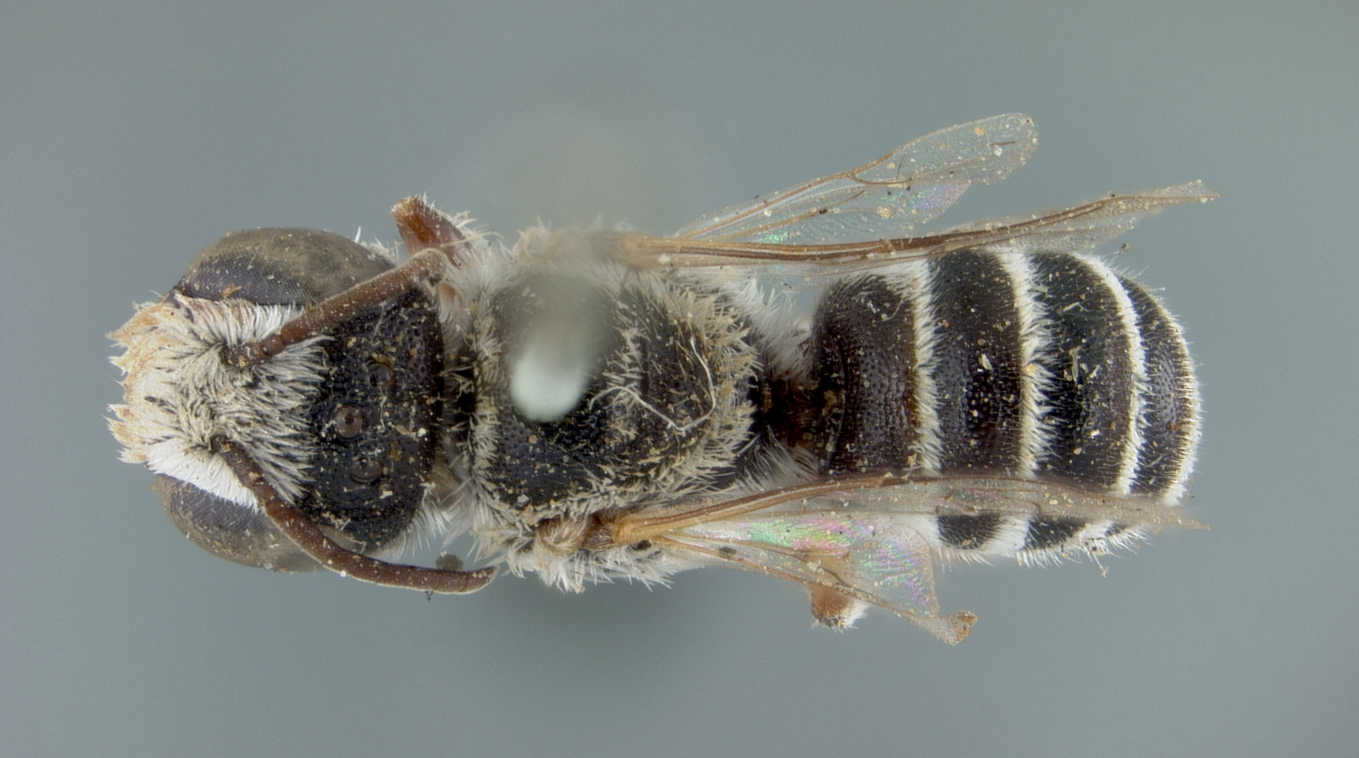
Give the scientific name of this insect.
Heriades bigeloviae
